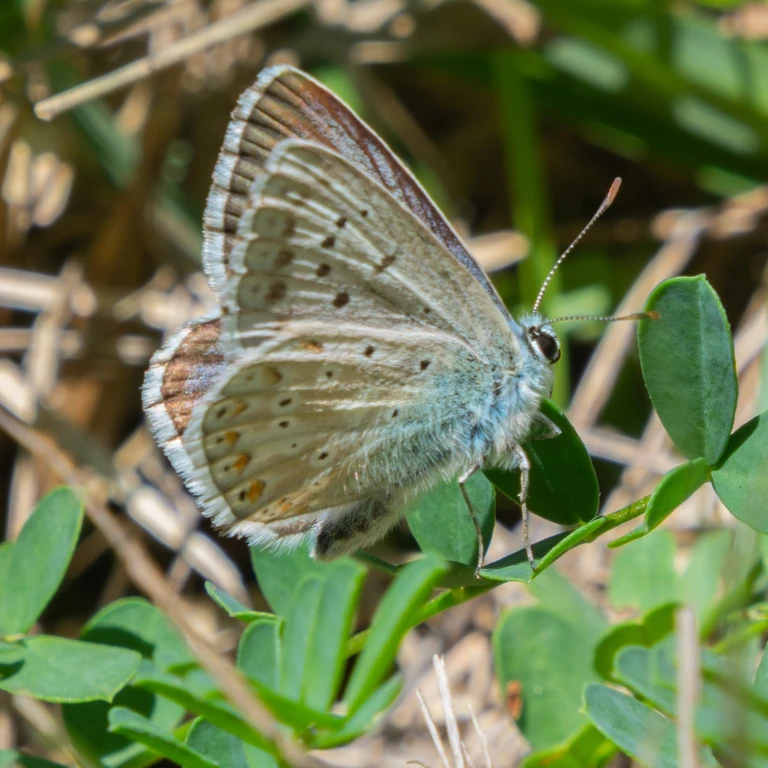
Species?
Lysandra coridon
